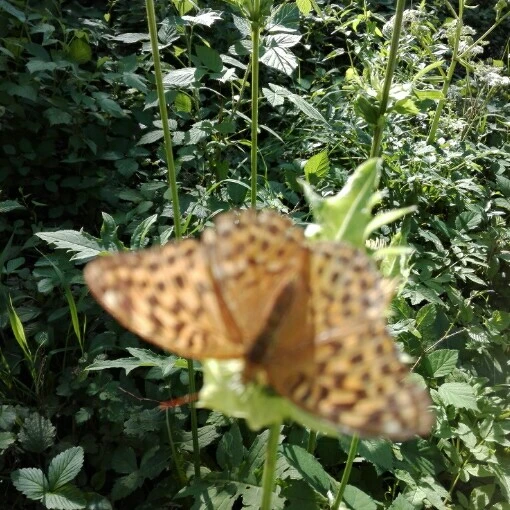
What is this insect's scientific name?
Argynnis paphia
